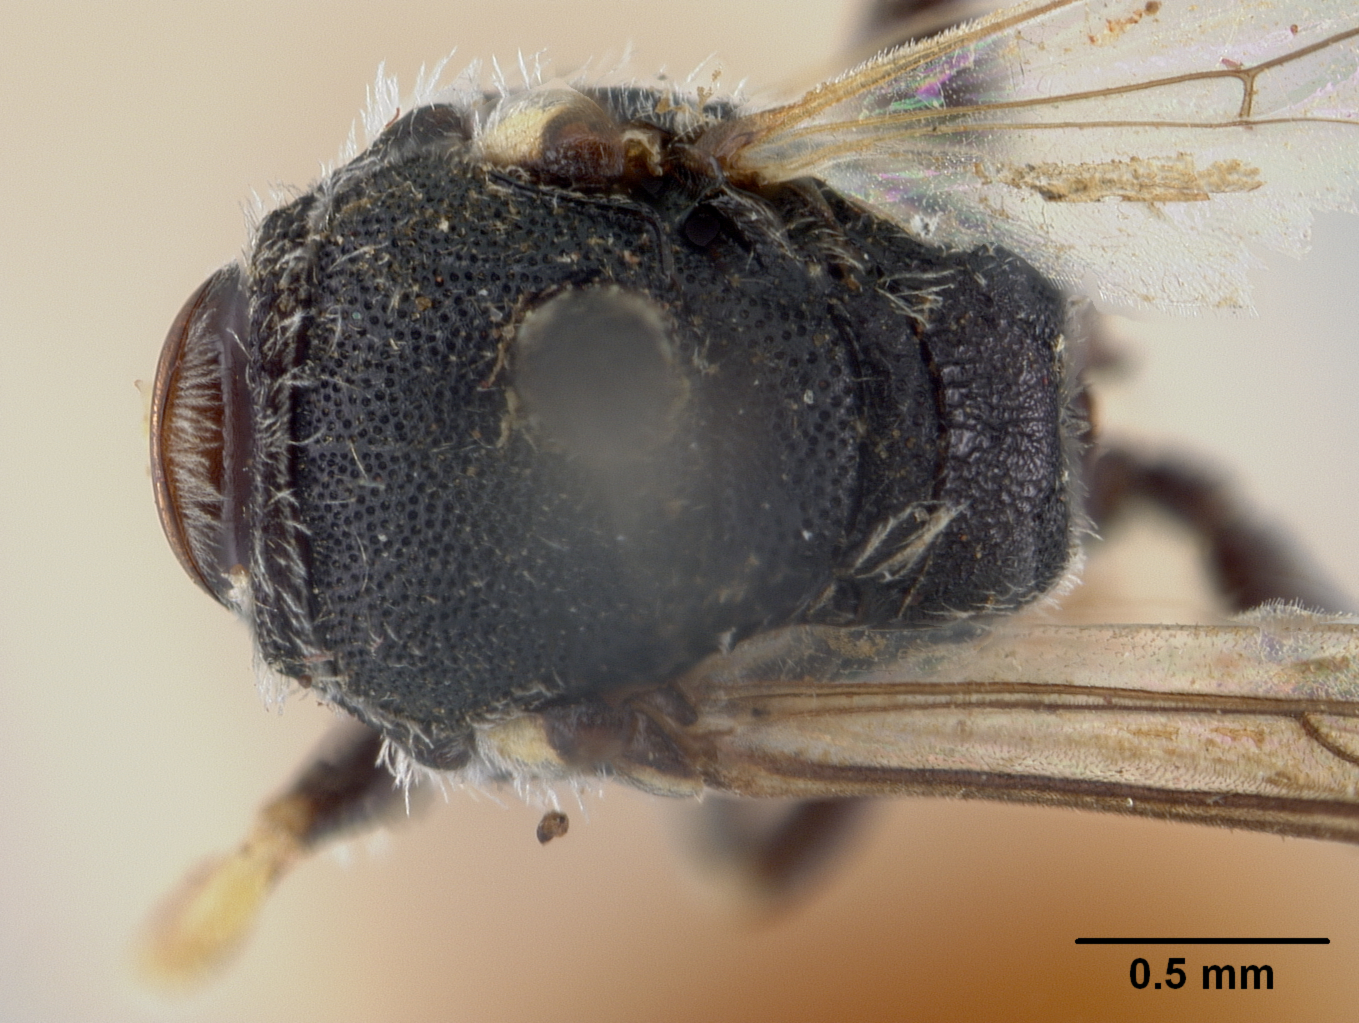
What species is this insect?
Hylaeus lightfooti
